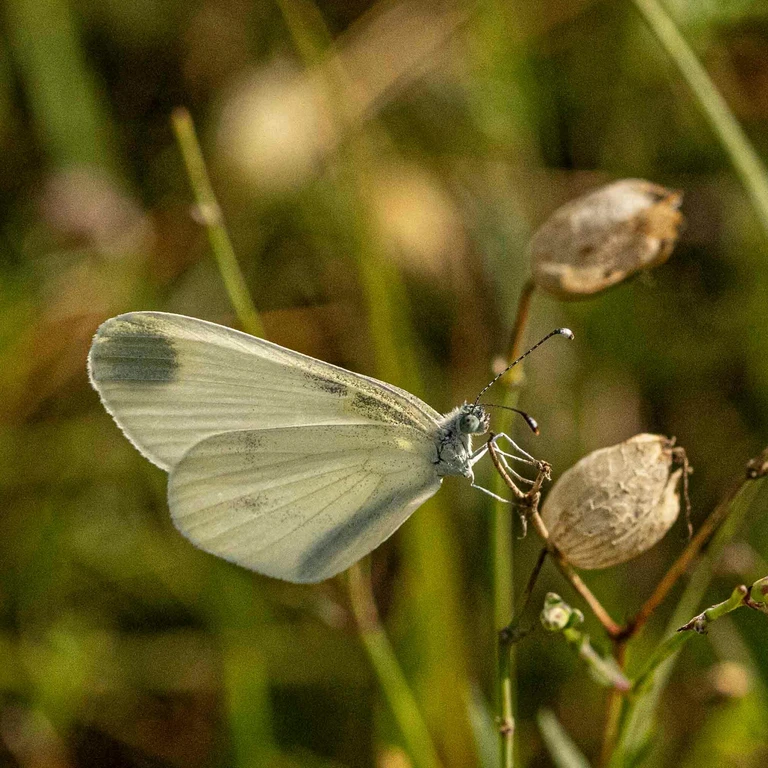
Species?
Leptidea sinapis/juvernica
